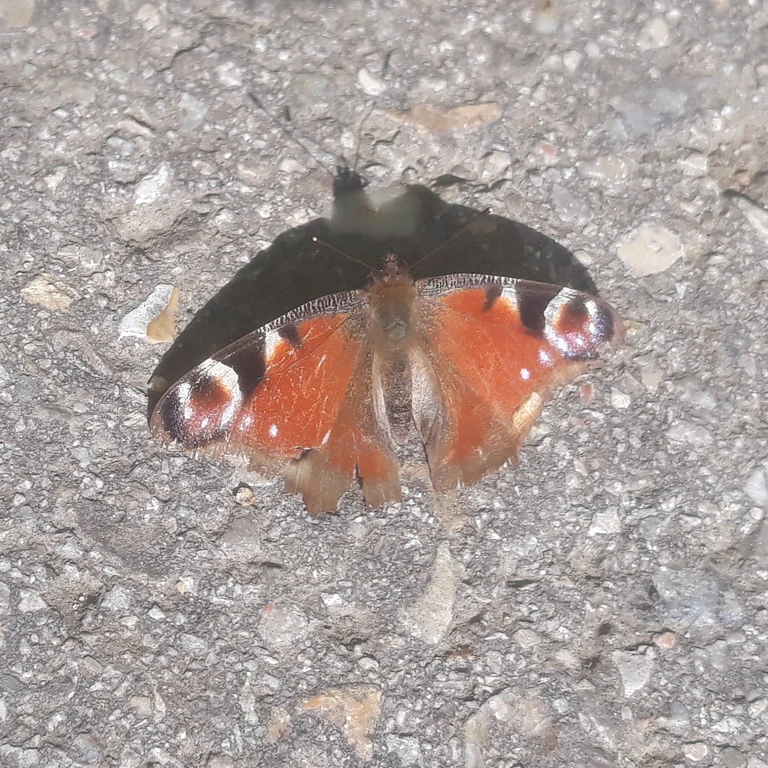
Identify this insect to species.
Aglais io
